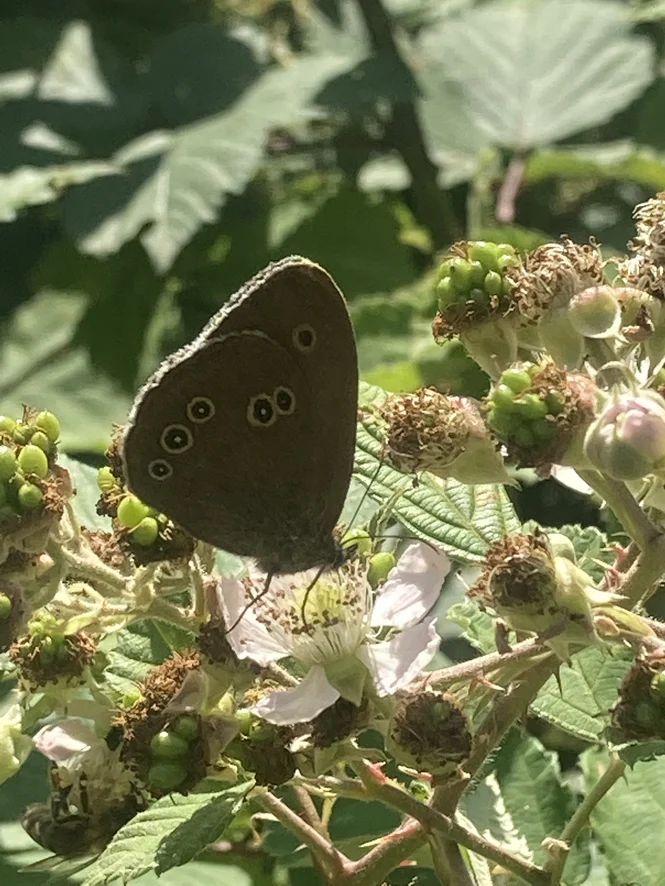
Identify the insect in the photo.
Aphantopus hyperantus
